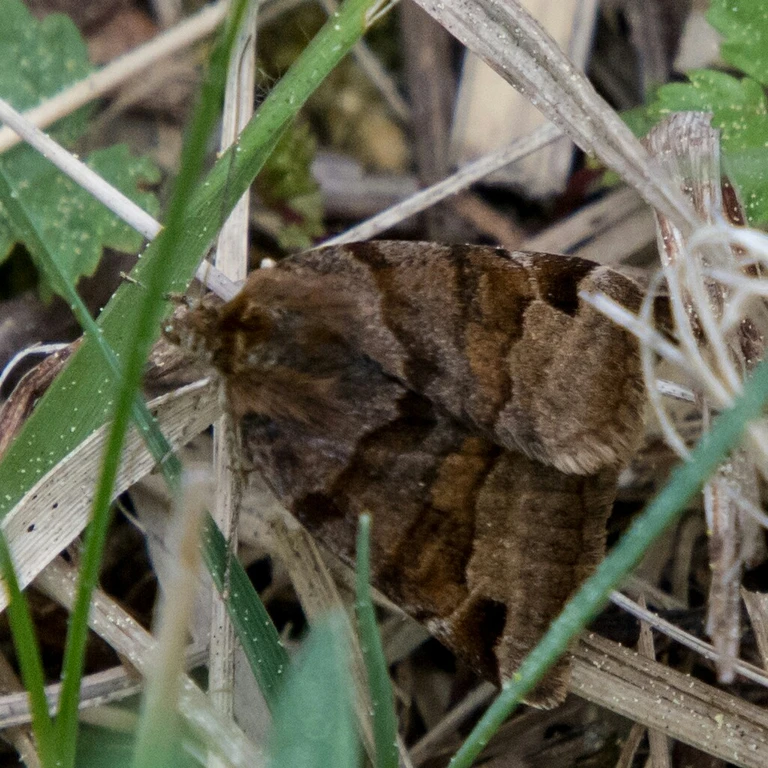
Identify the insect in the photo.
Euclidia glyphica
